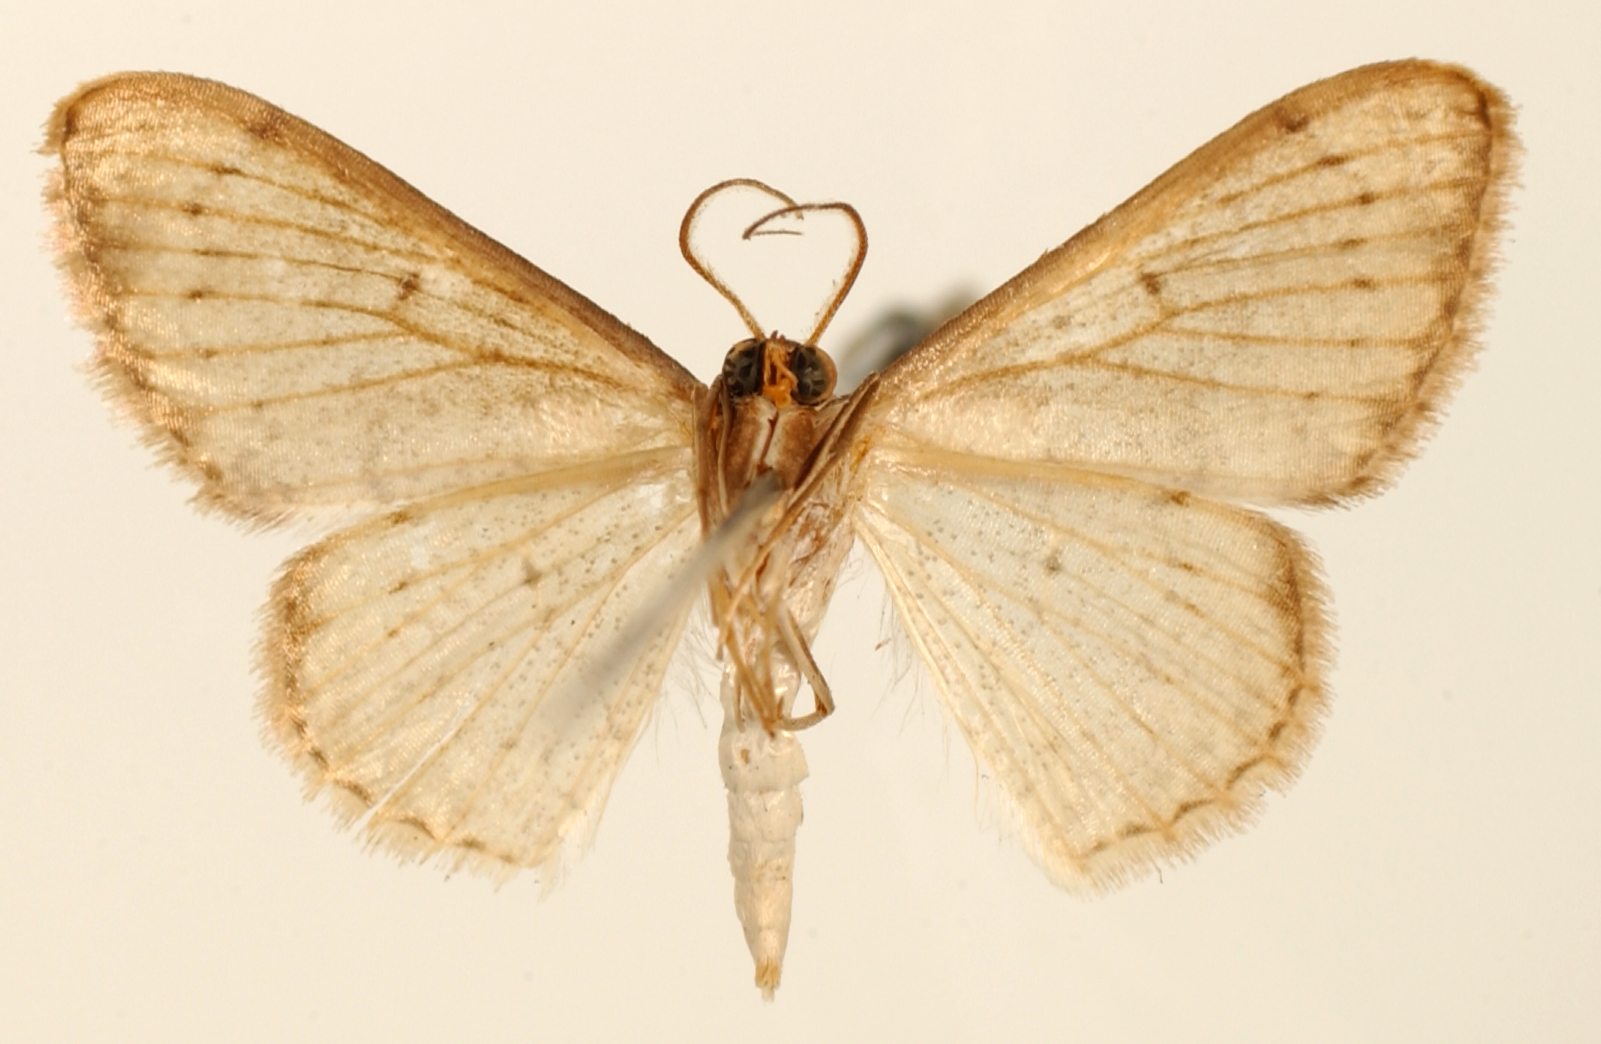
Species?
Haemalea venipunctata
